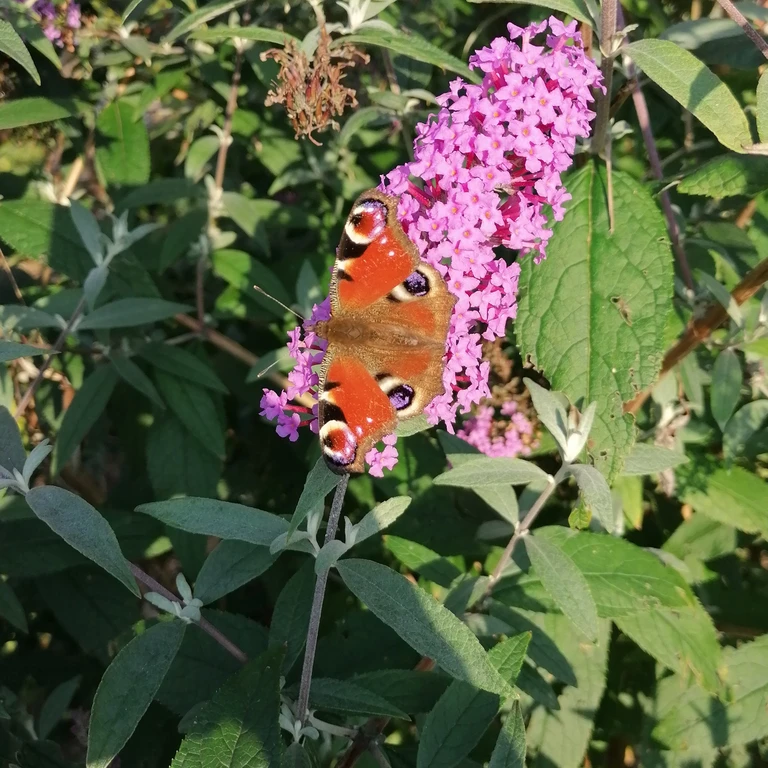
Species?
Aglais io
